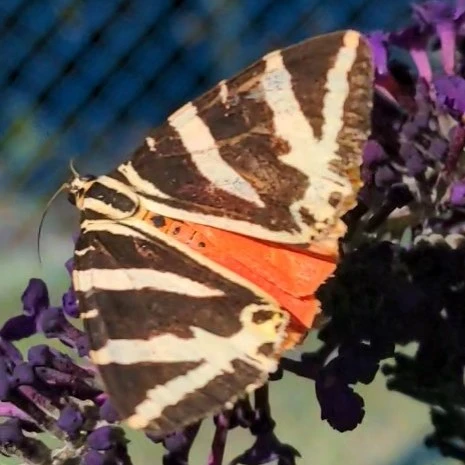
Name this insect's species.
Euplagia quadripunctaria
